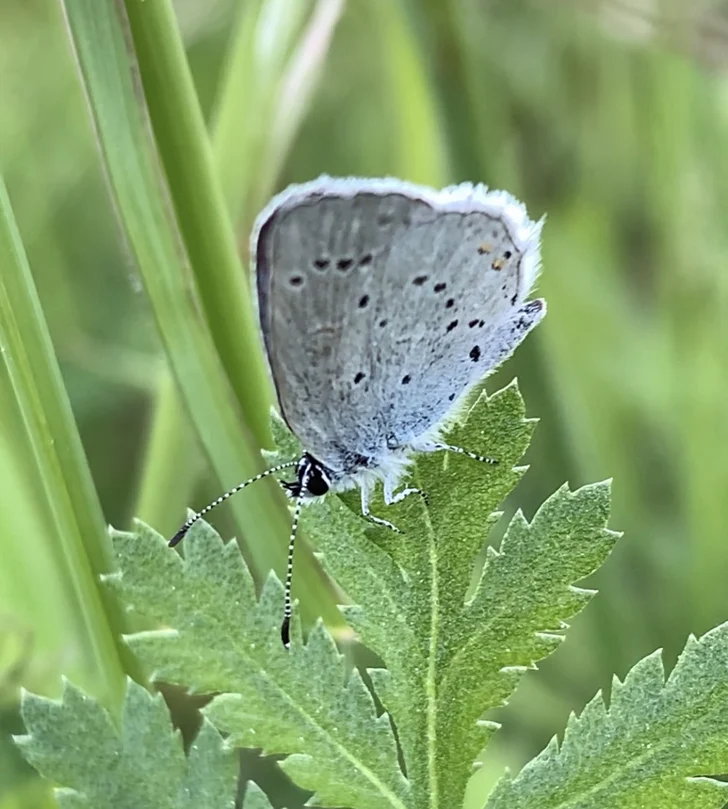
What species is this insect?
Cupido argiades (also Elkalyce argiades)
